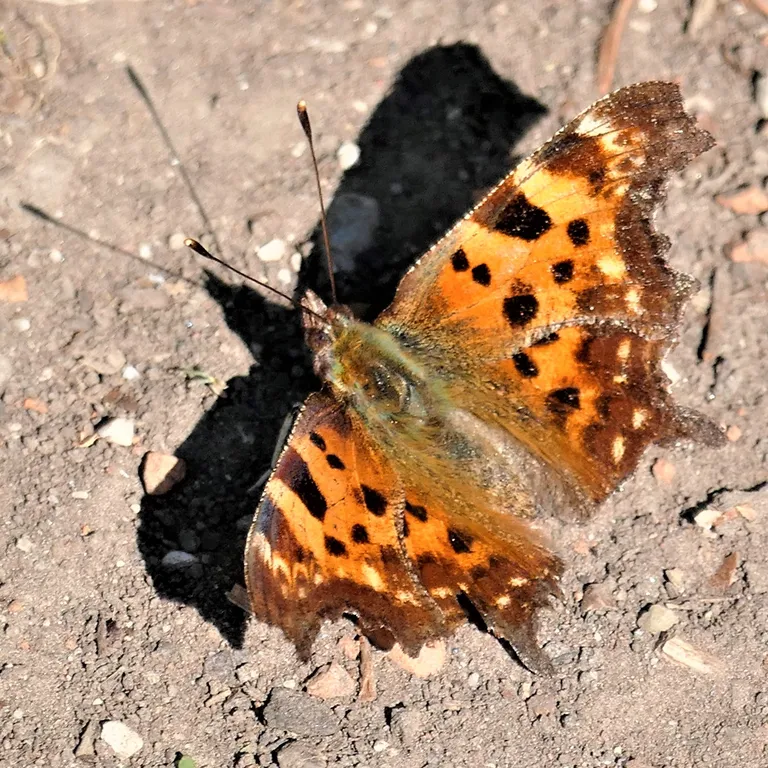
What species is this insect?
Polygonia c-album
